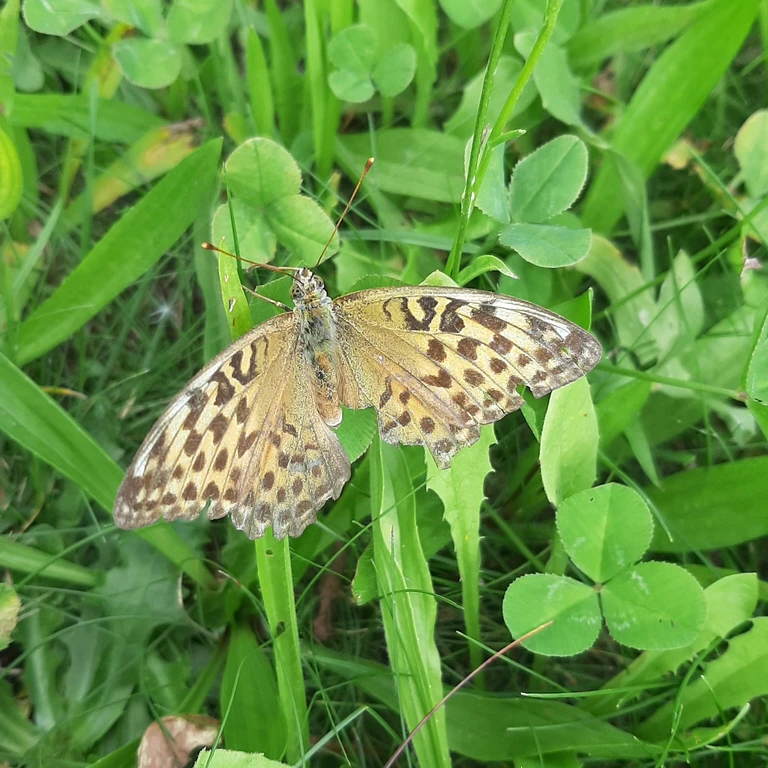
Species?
Argynnis paphia
